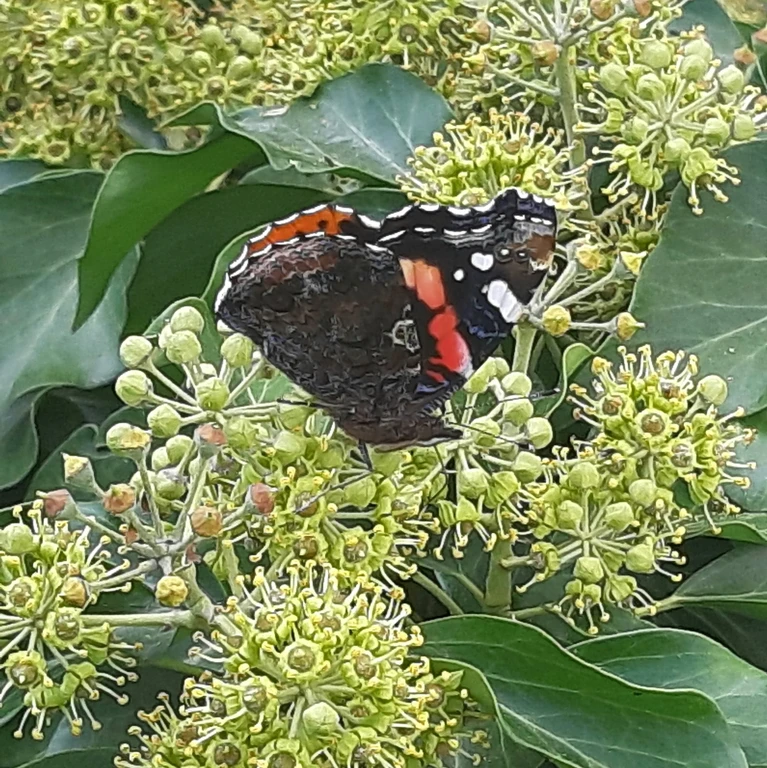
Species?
Vanessa atalanta
